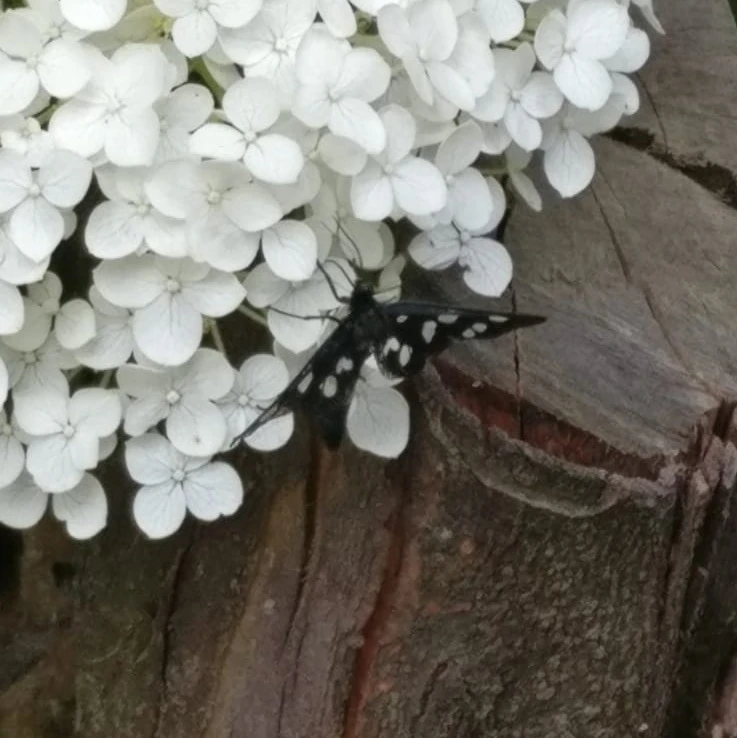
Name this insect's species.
Amata phegea
